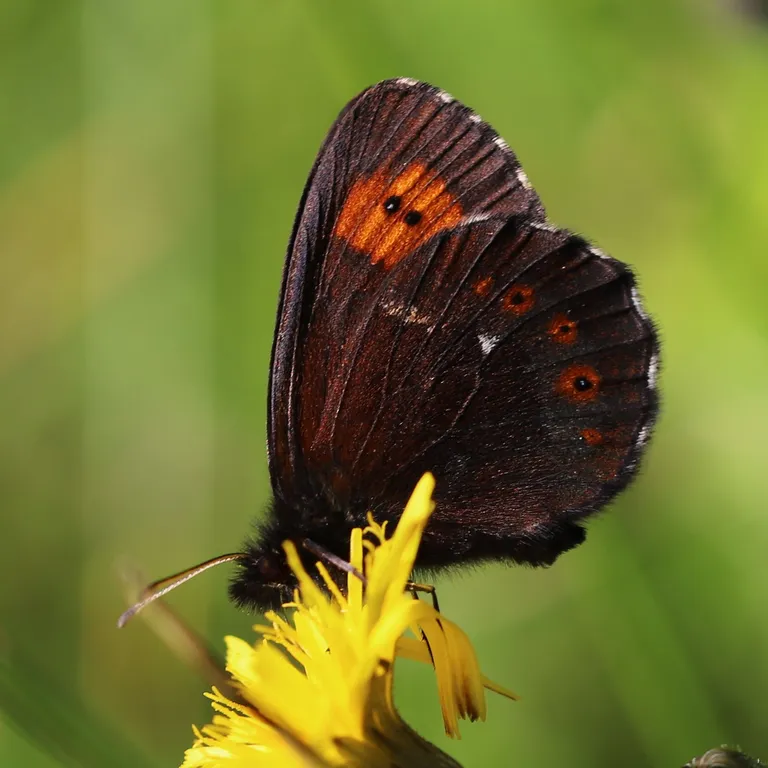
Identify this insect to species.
Erebia euryale
